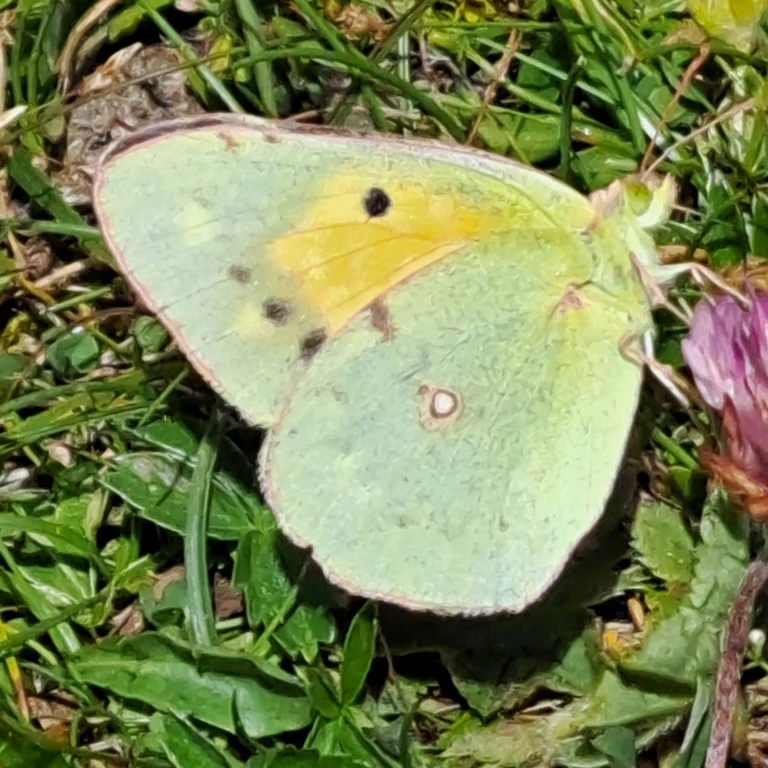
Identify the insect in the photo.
Colias croceus
